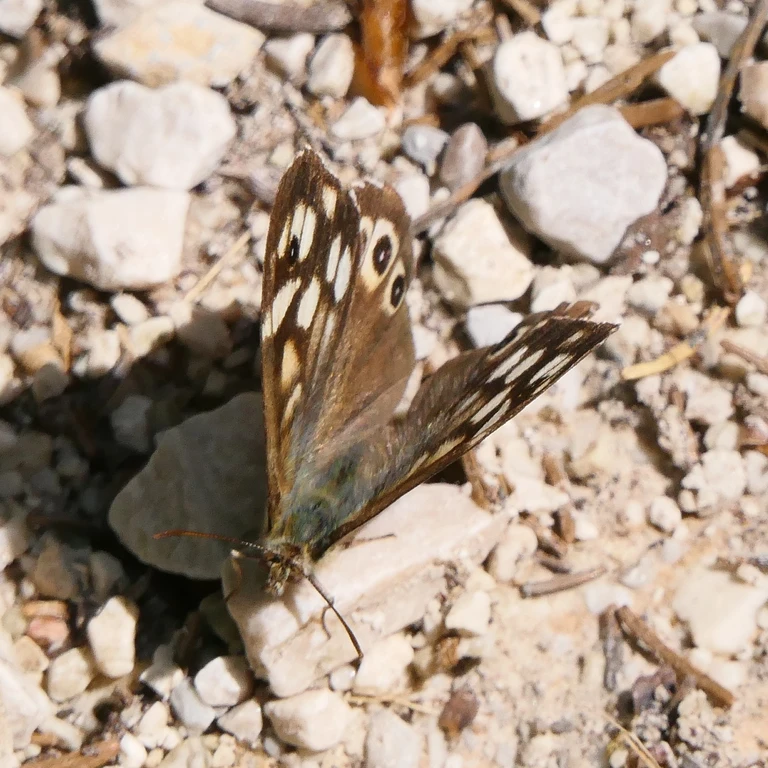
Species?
Pararge aegeria
